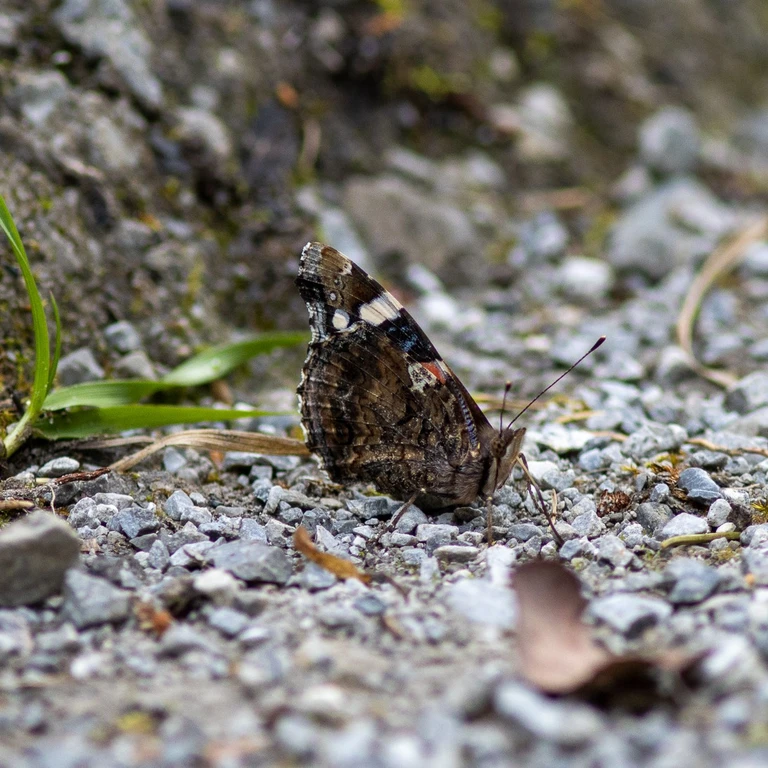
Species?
Vanessa atalanta
